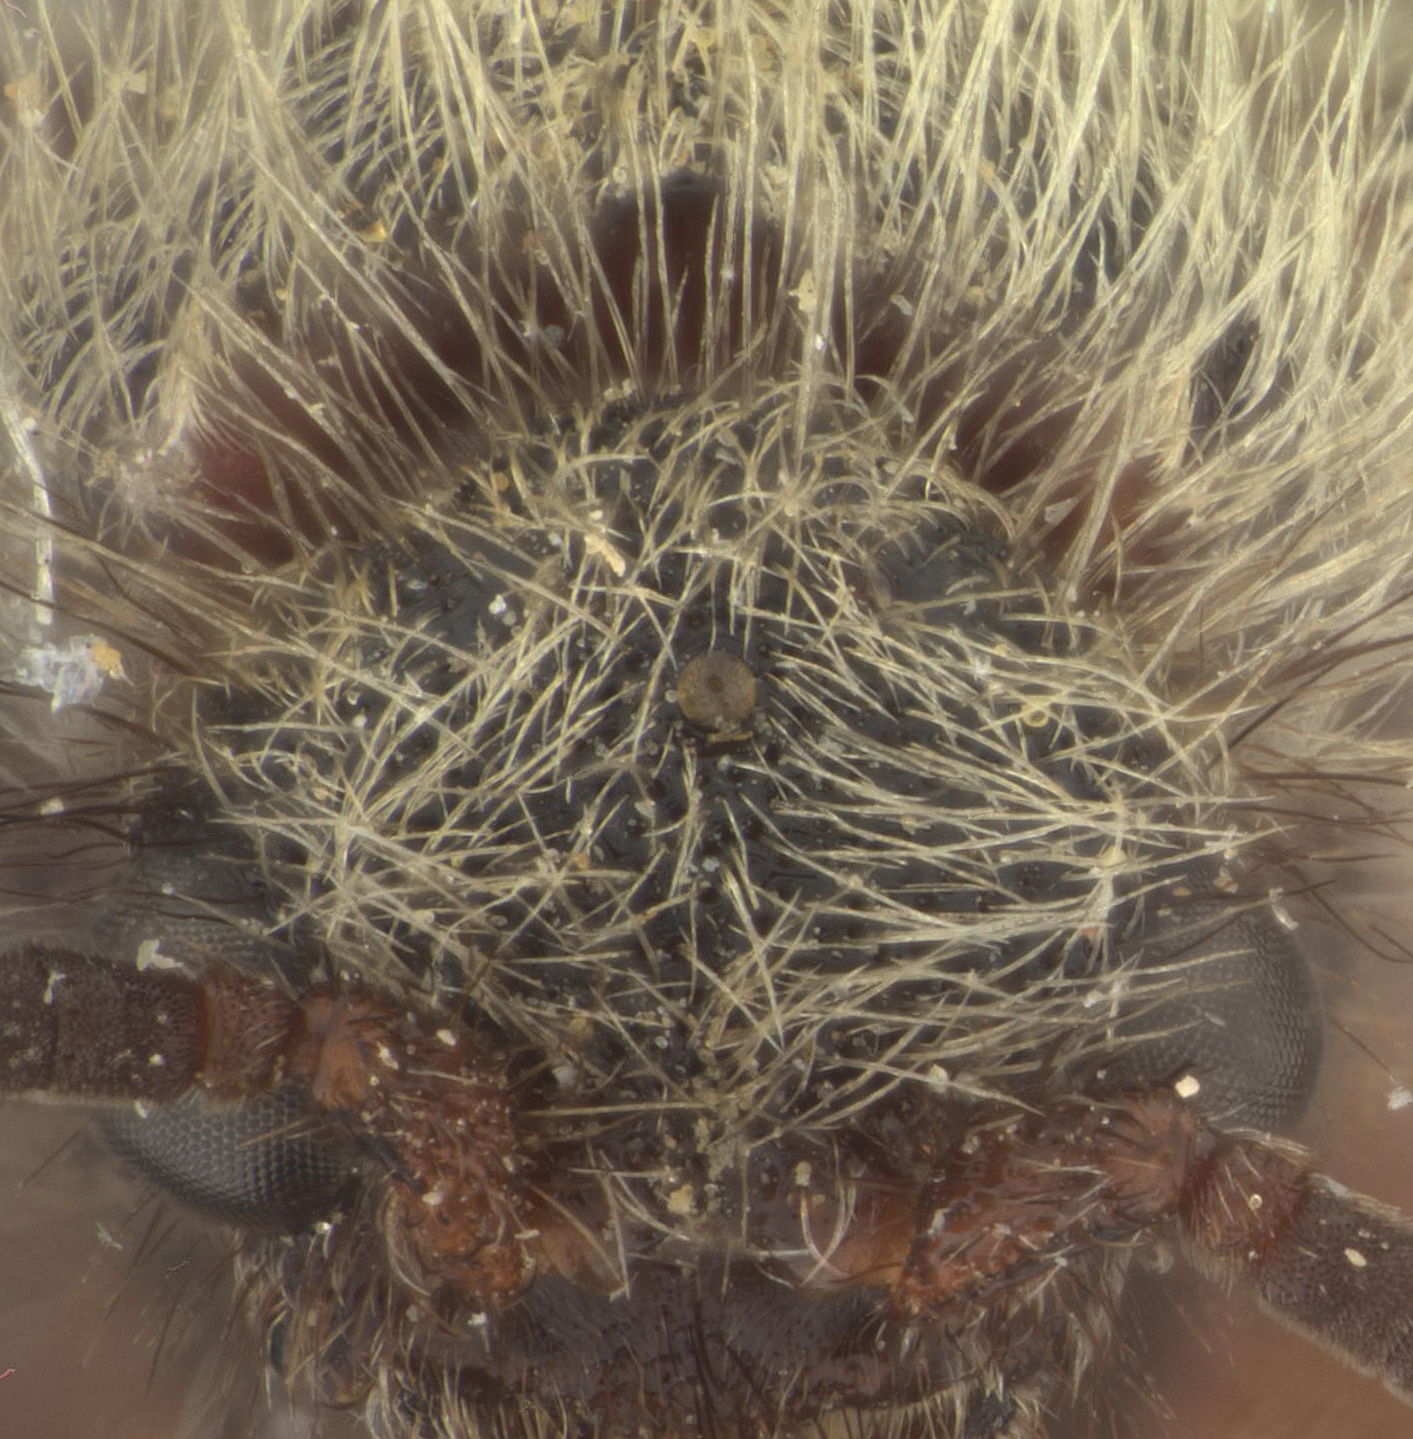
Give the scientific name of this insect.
Ephuta boulderensis
